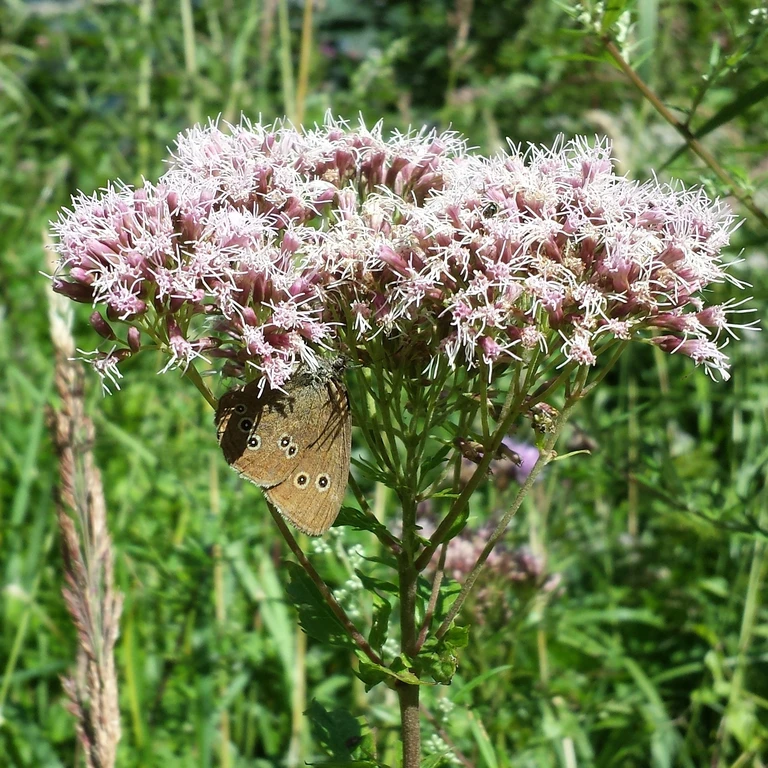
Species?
Aphantopus hyperantus
